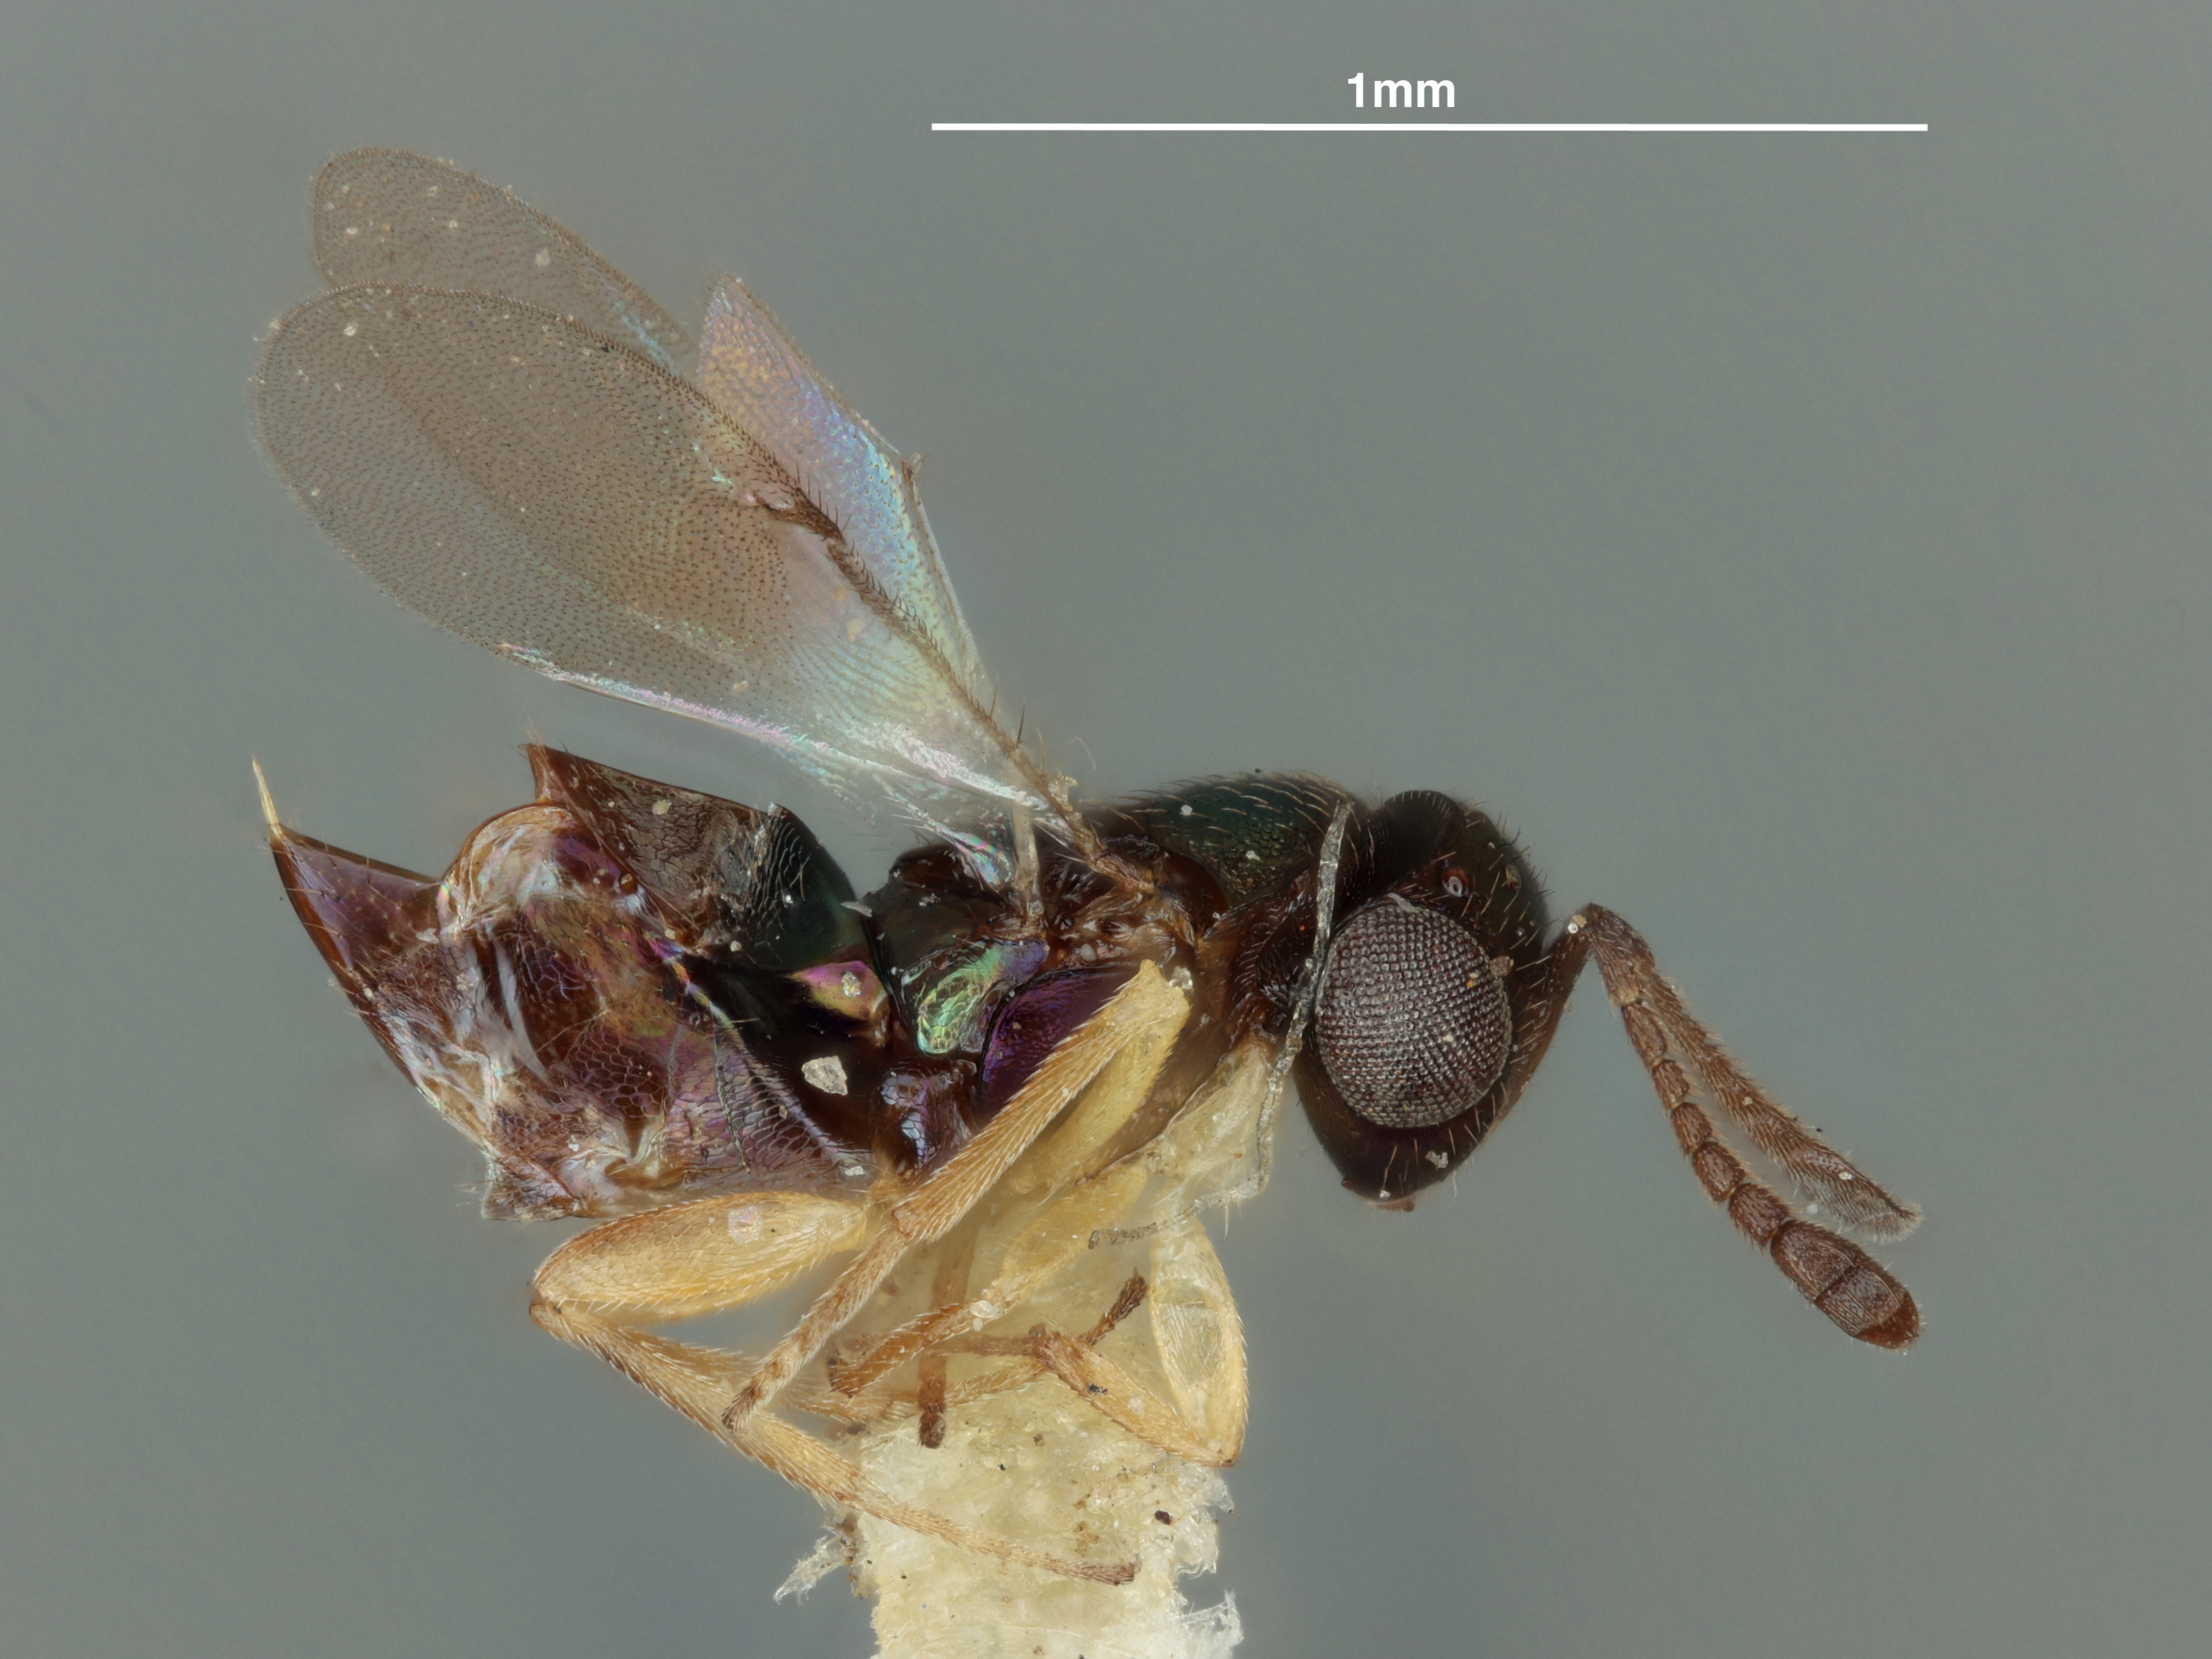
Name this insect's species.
Tetracnemus pretiosus
